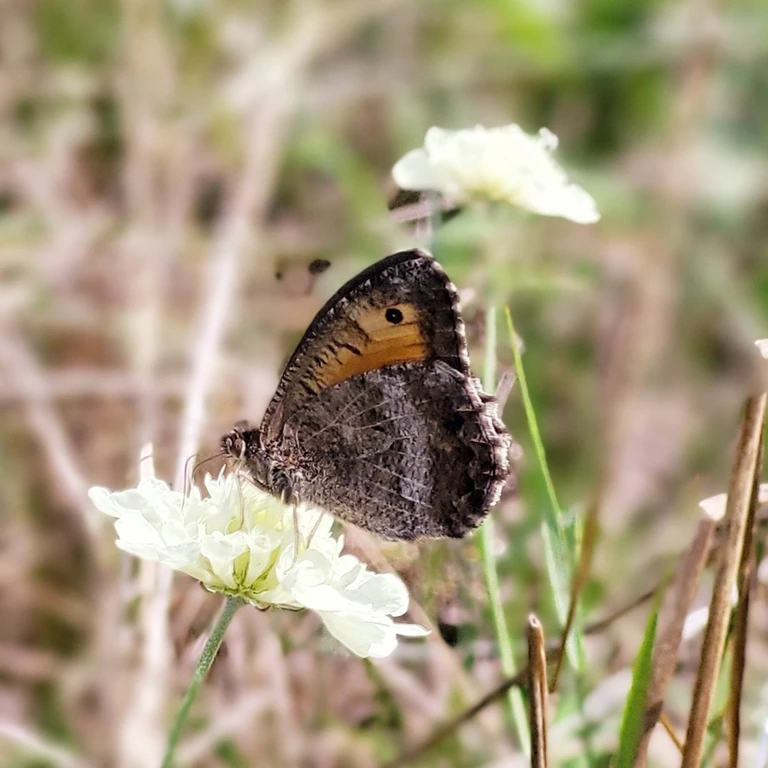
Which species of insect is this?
Arethusana arethusa
